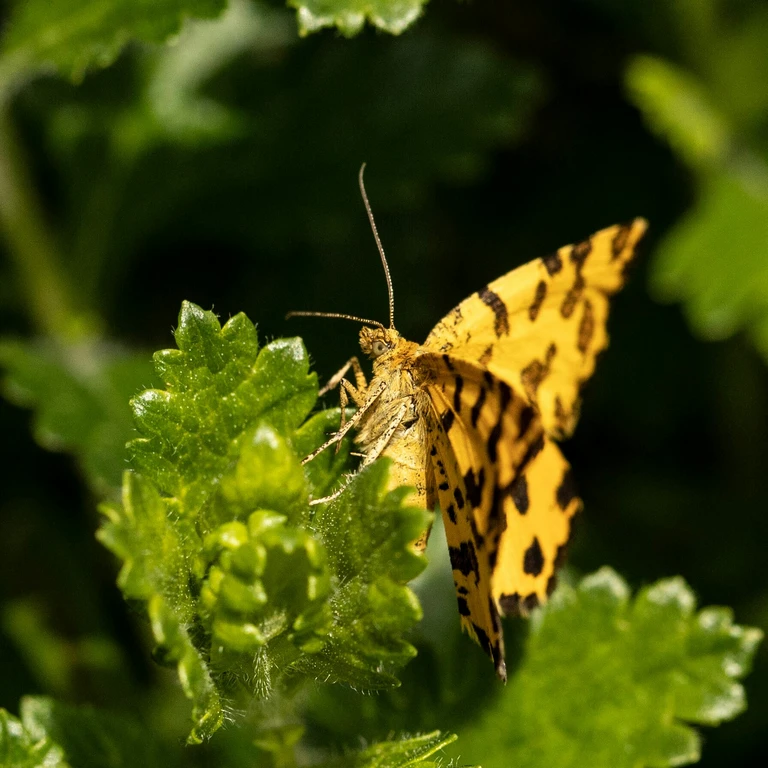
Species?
Pseudopanthera macularia
